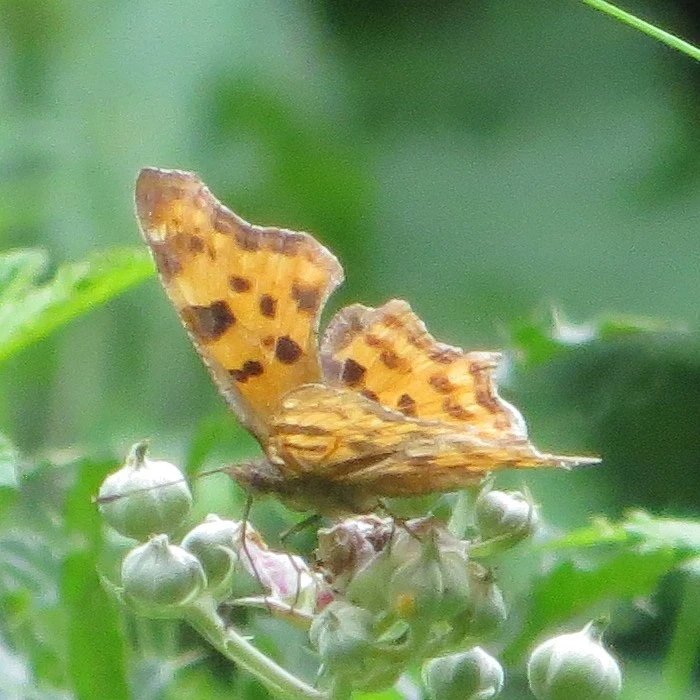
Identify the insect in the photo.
Polygonia c-album
